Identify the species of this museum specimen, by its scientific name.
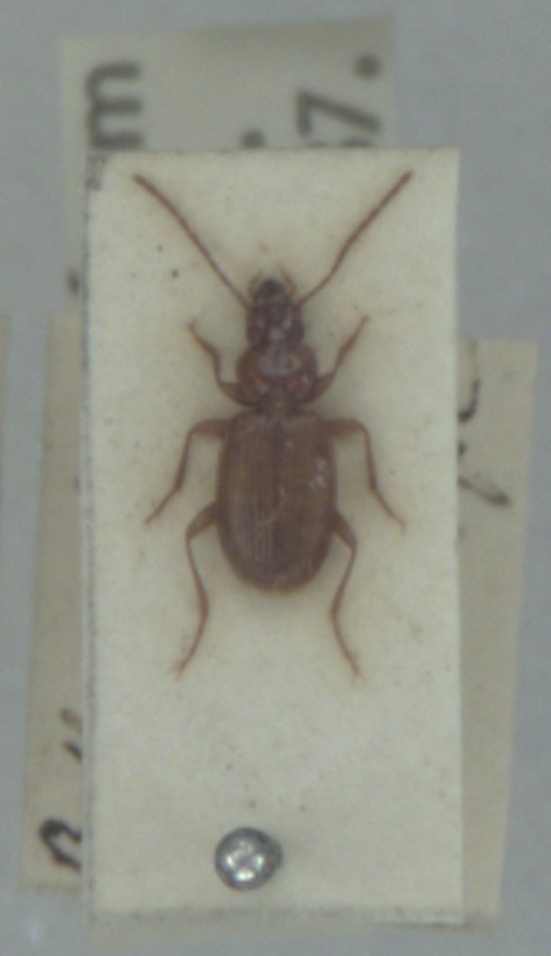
Trechus fulvus
